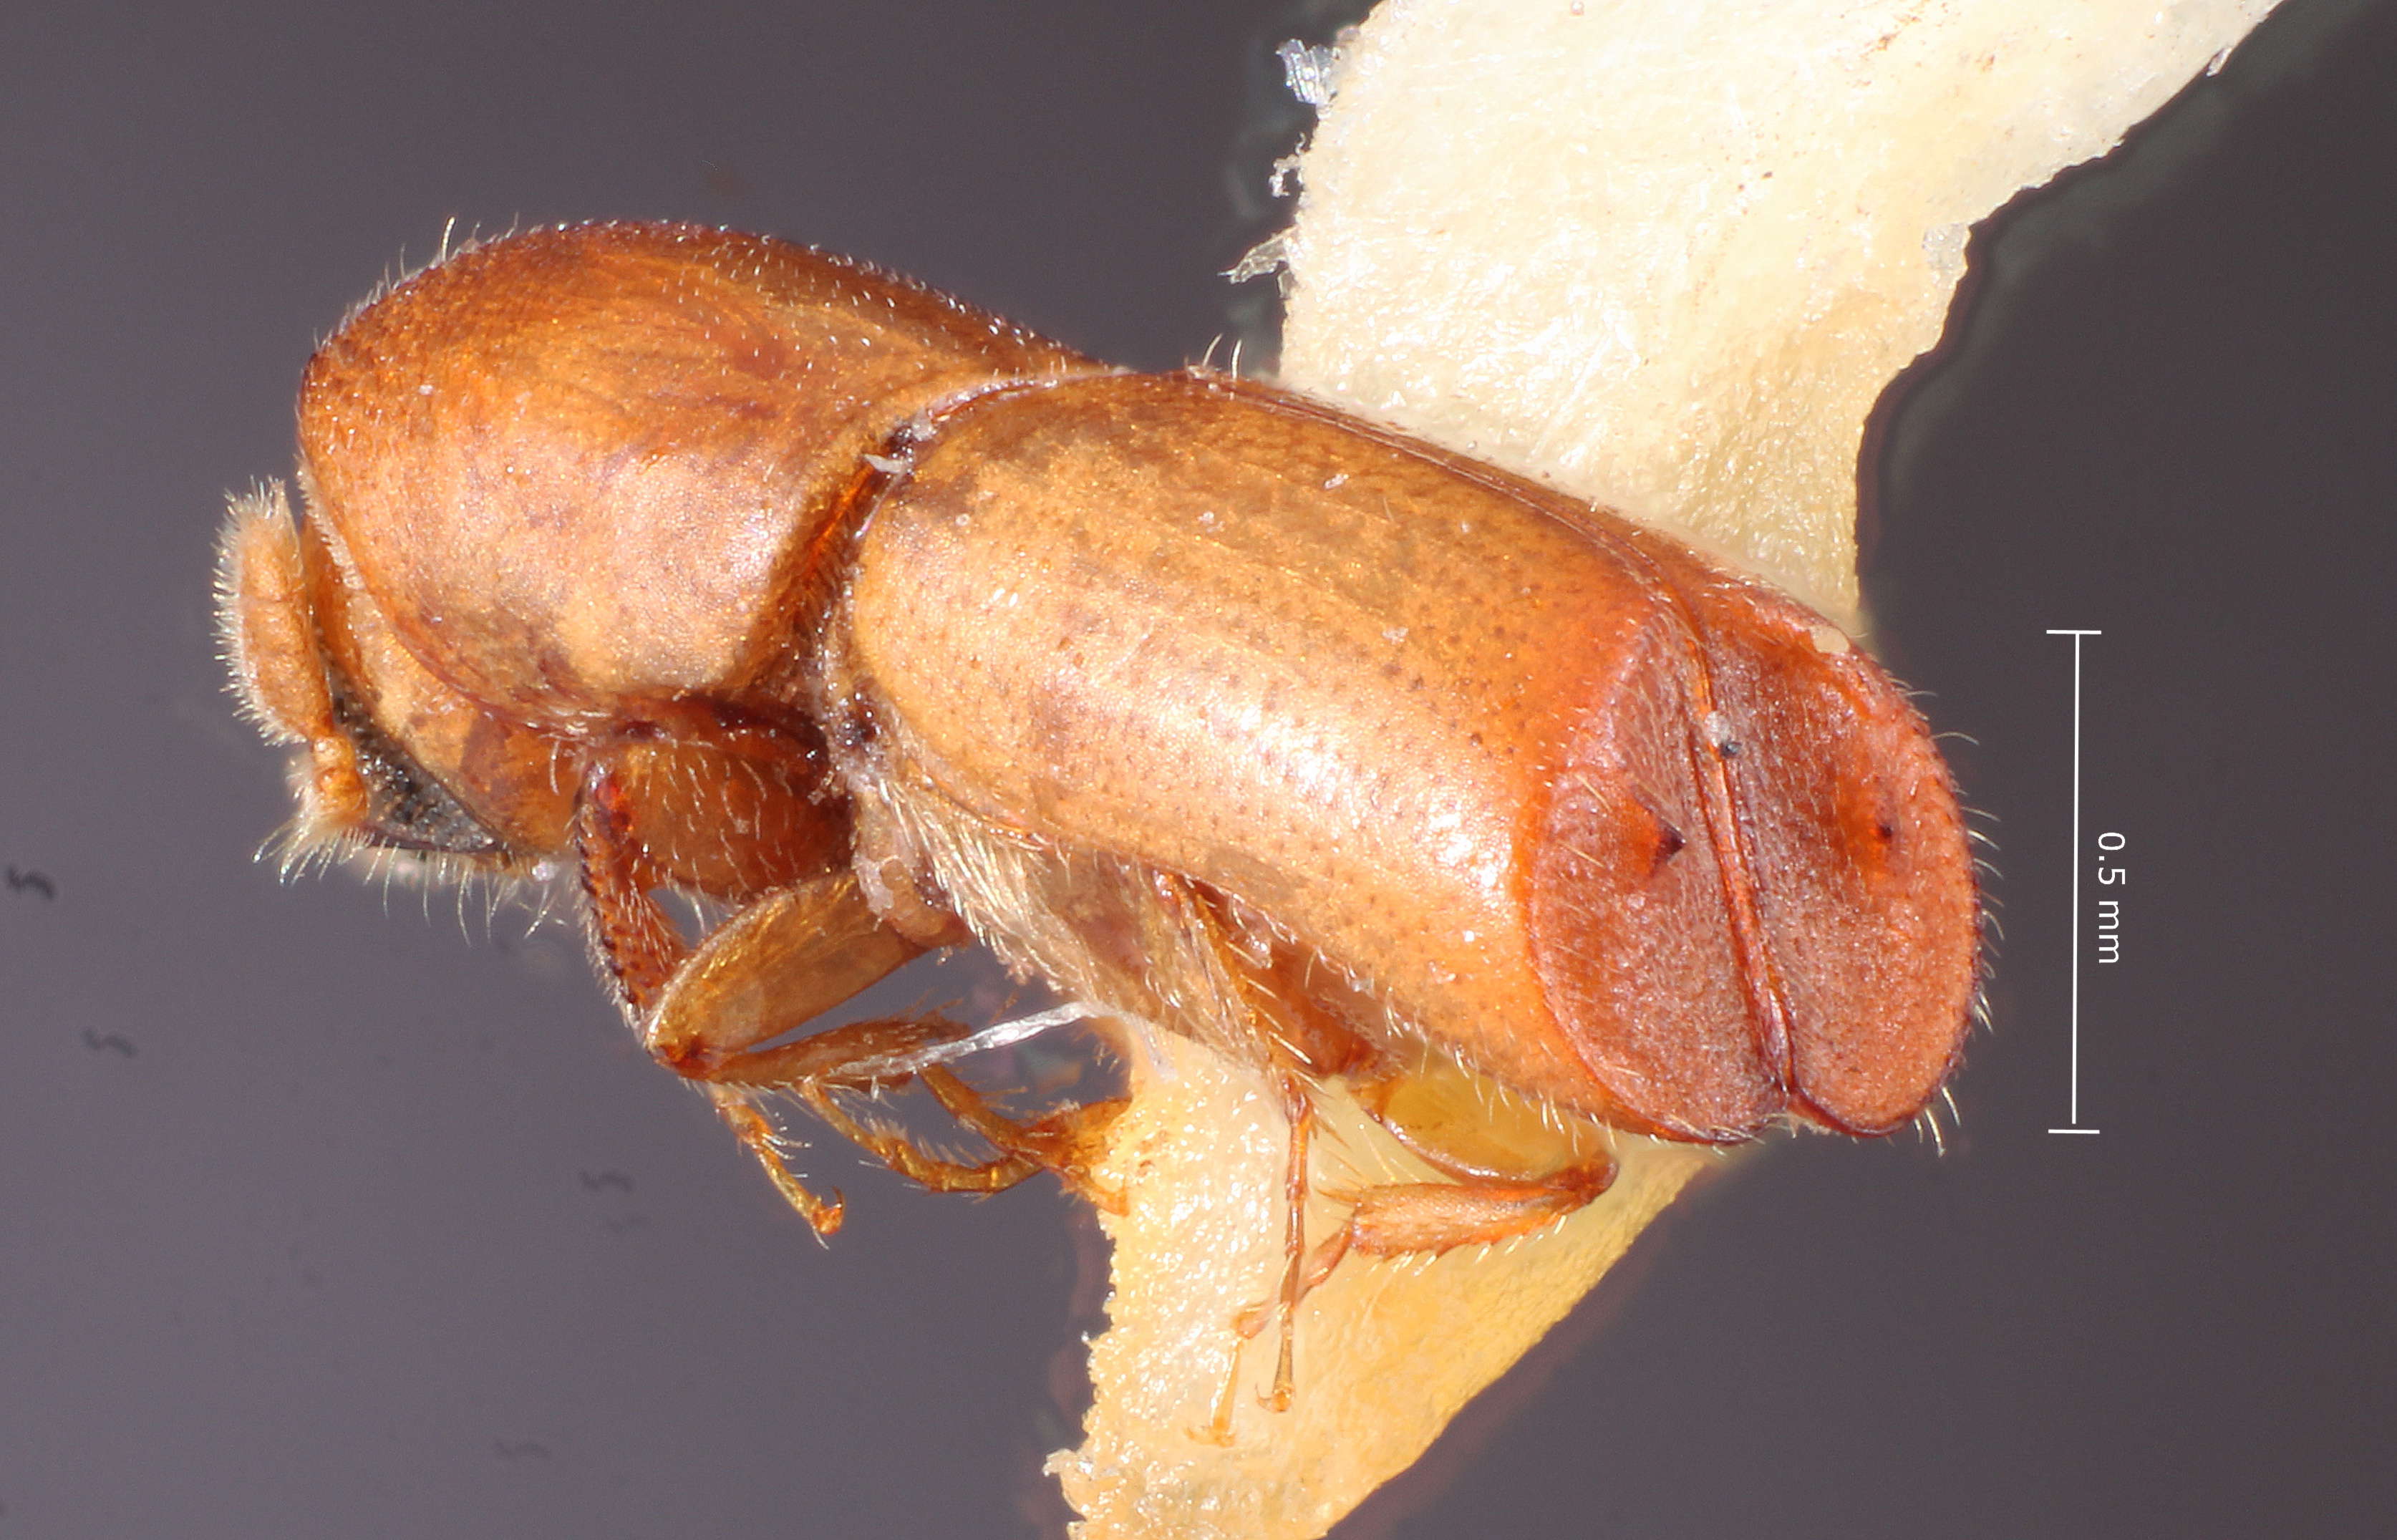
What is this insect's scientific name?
Monarthrum hagedorni
